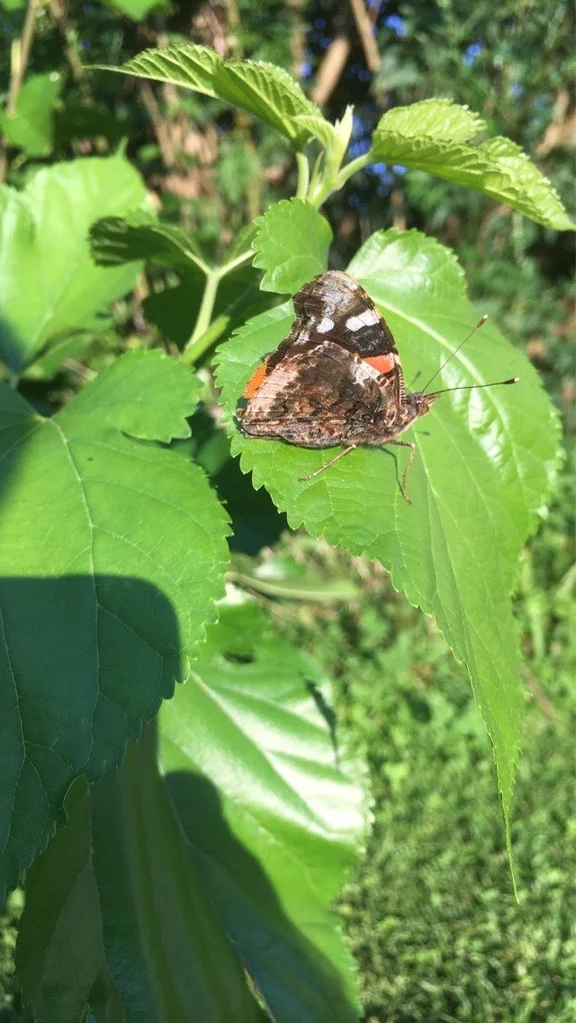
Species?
Vanessa atalanta
